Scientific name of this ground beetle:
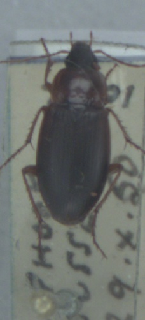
Calathus cinctus
